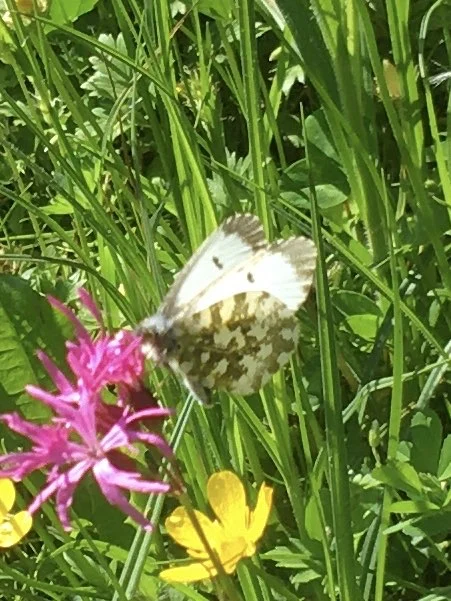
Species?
Anthocharis cardamines
